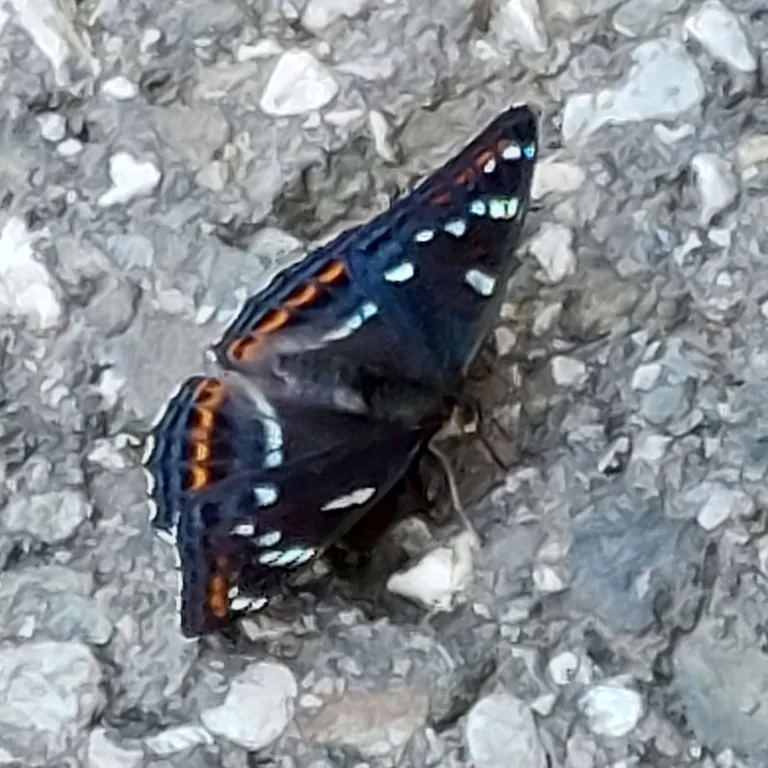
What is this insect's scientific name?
Limenitis populi
